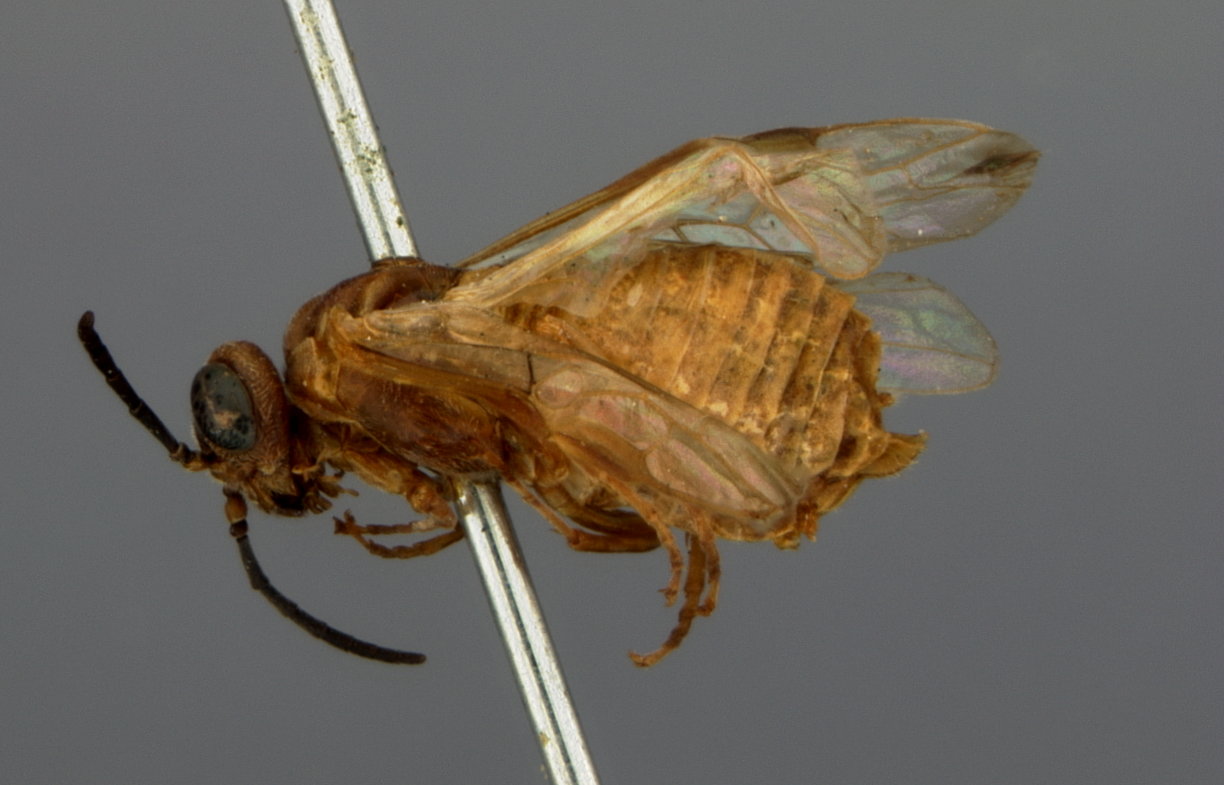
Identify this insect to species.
Isodyctium subgregarium
